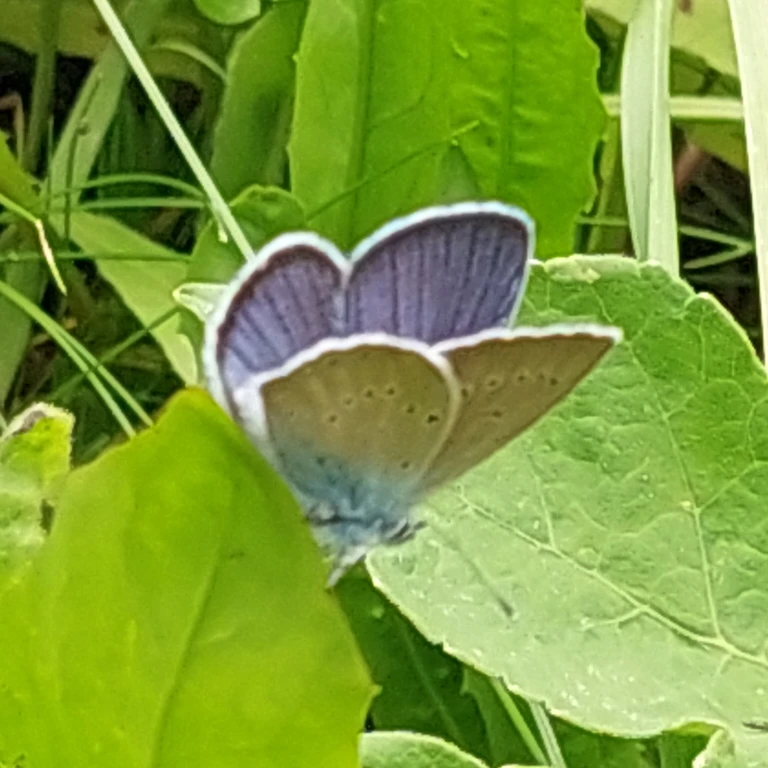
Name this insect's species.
Cyaniris semiargus
